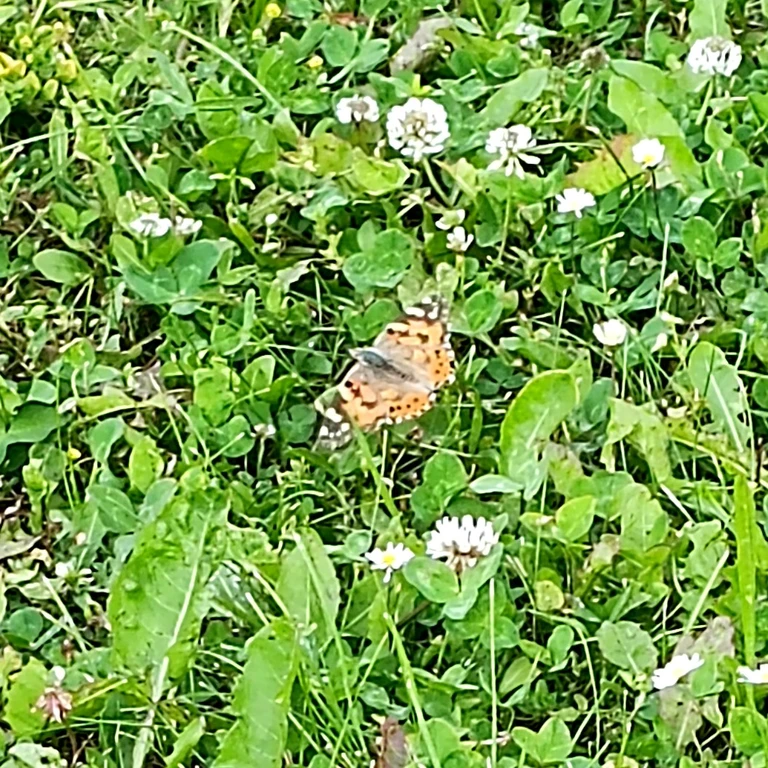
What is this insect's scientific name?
Vanessa cardui
